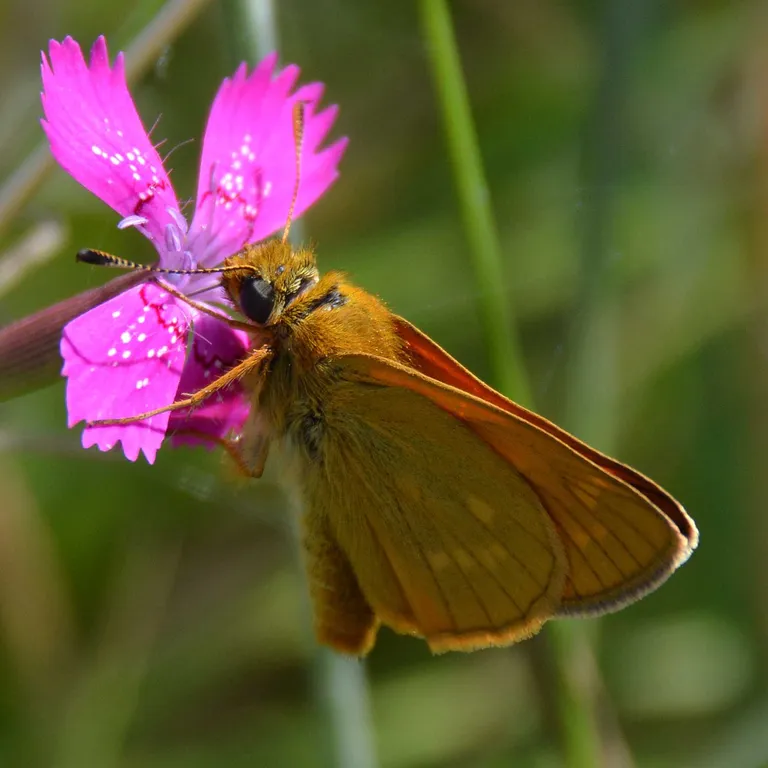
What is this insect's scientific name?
Ochlodes sylvanus (also Ochlodes venata)
